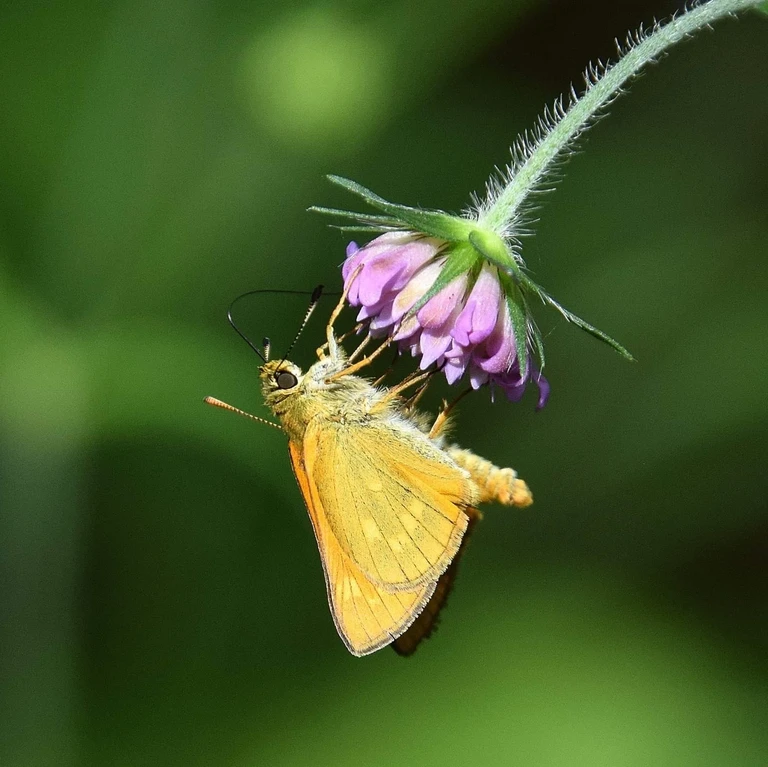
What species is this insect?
Ochlodes sylvanus (also Ochlodes venata)
